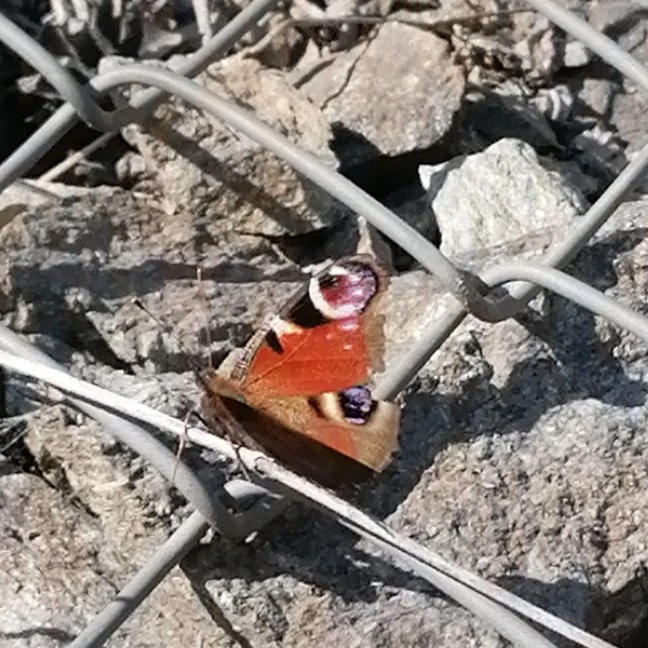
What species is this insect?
Aglais io
